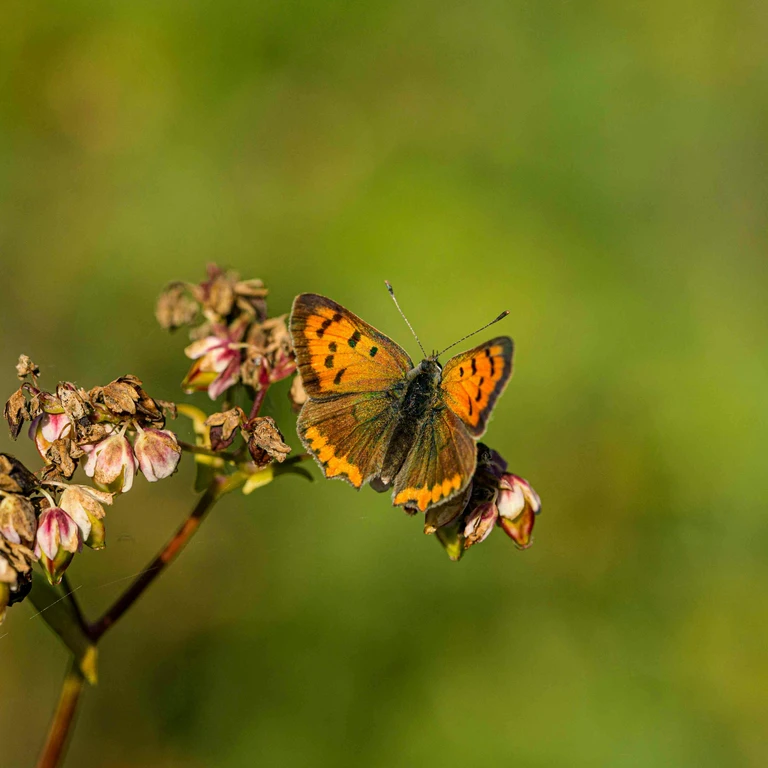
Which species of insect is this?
Lycaena phlaeas
